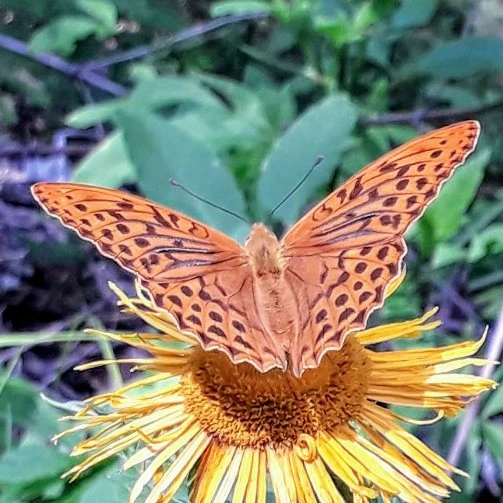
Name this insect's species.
Argynnis paphia
